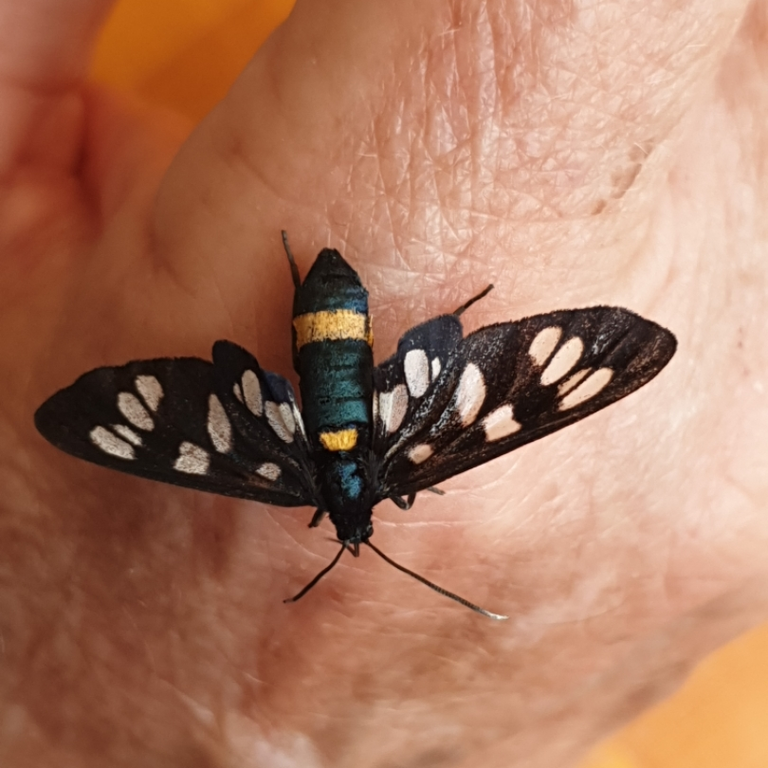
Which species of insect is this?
Amata phegea
